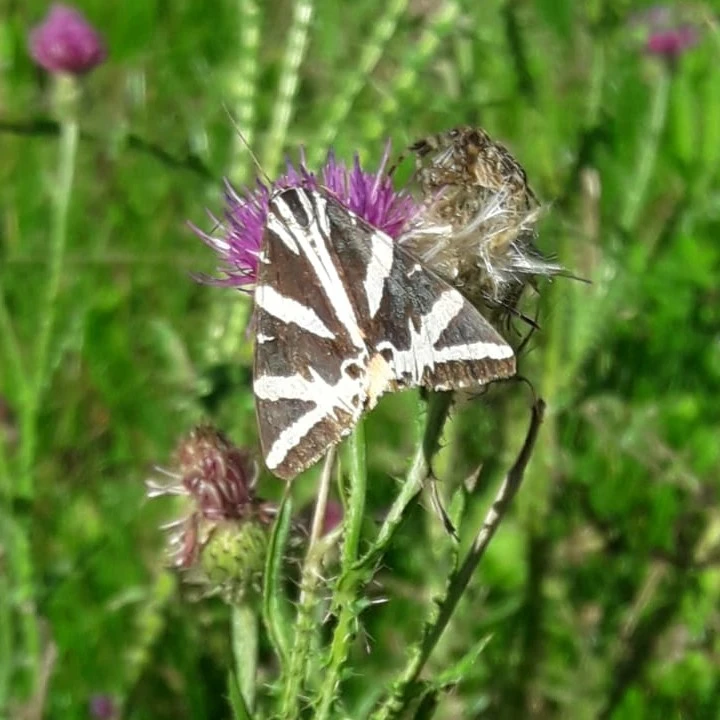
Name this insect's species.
Euplagia quadripunctaria
